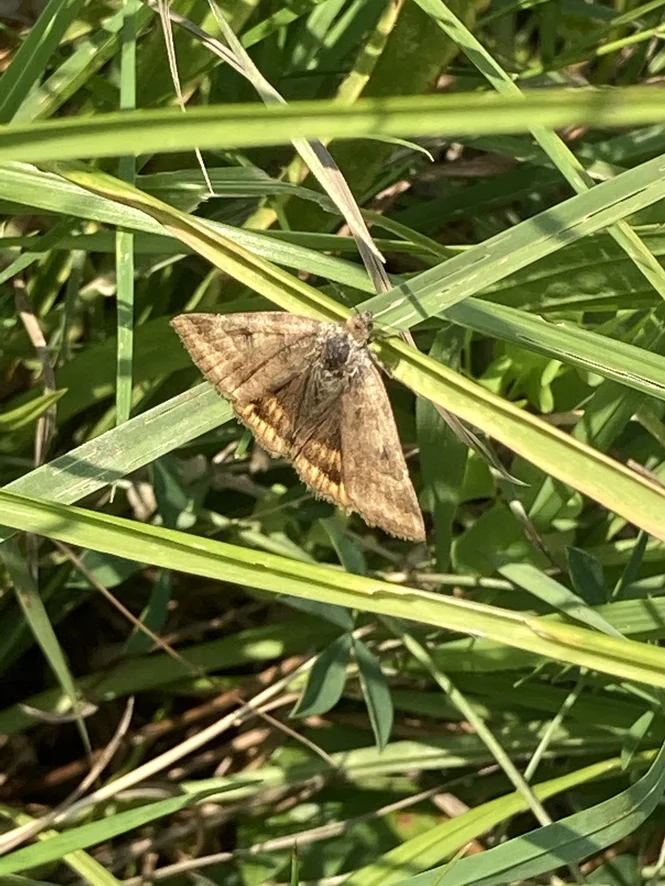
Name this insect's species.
Euclidia glyphica
